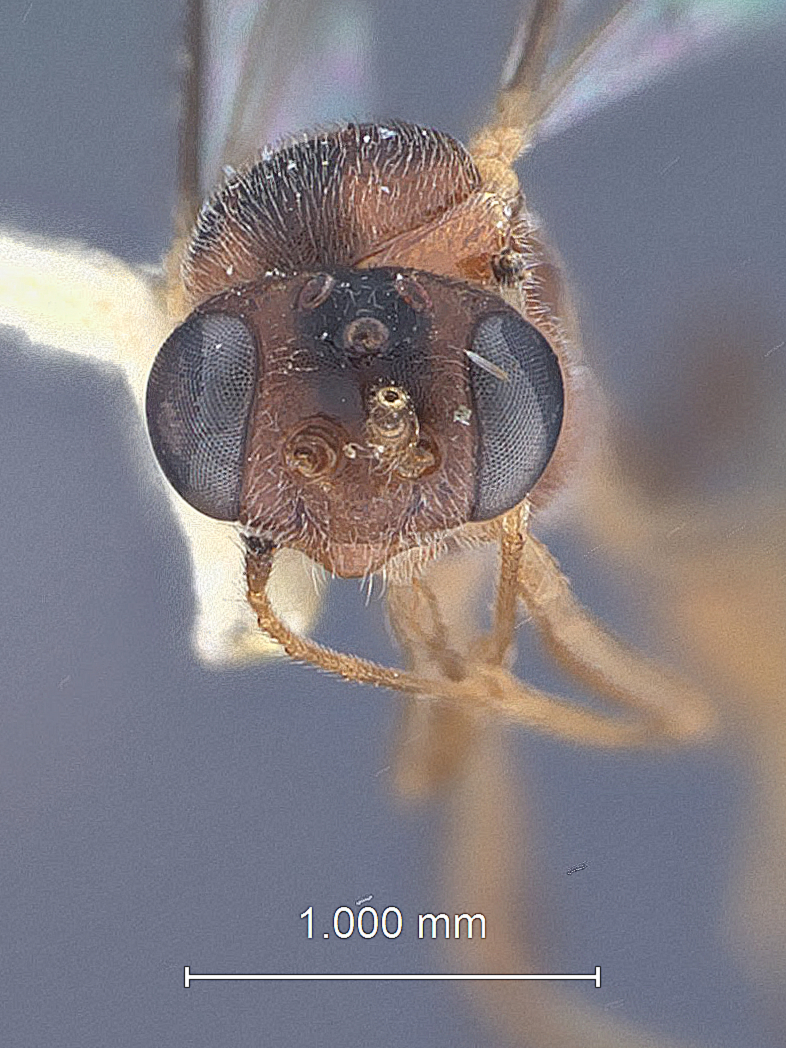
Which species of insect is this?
Temelucha kusaiensis
